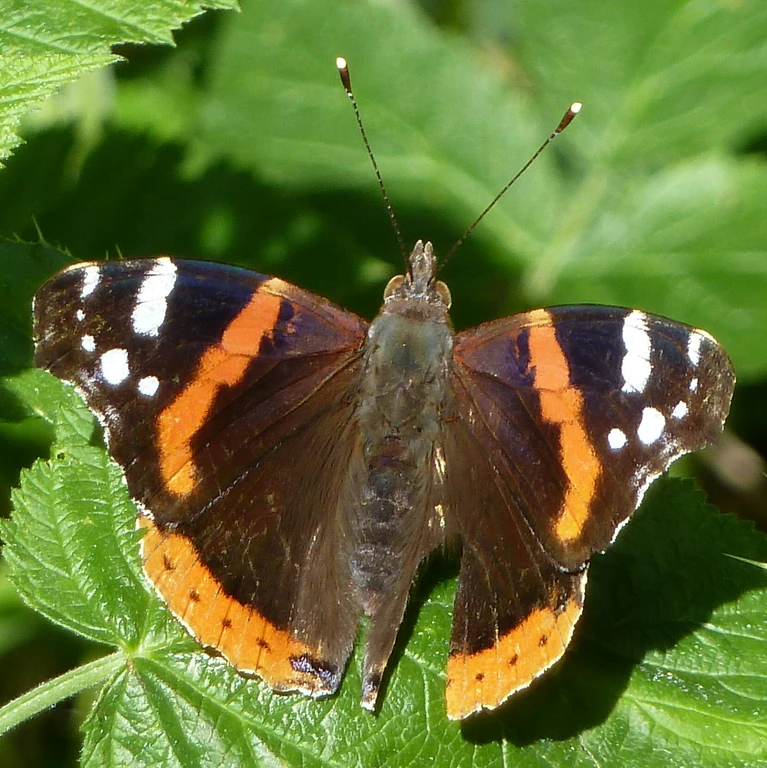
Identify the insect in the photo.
Vanessa atalanta
